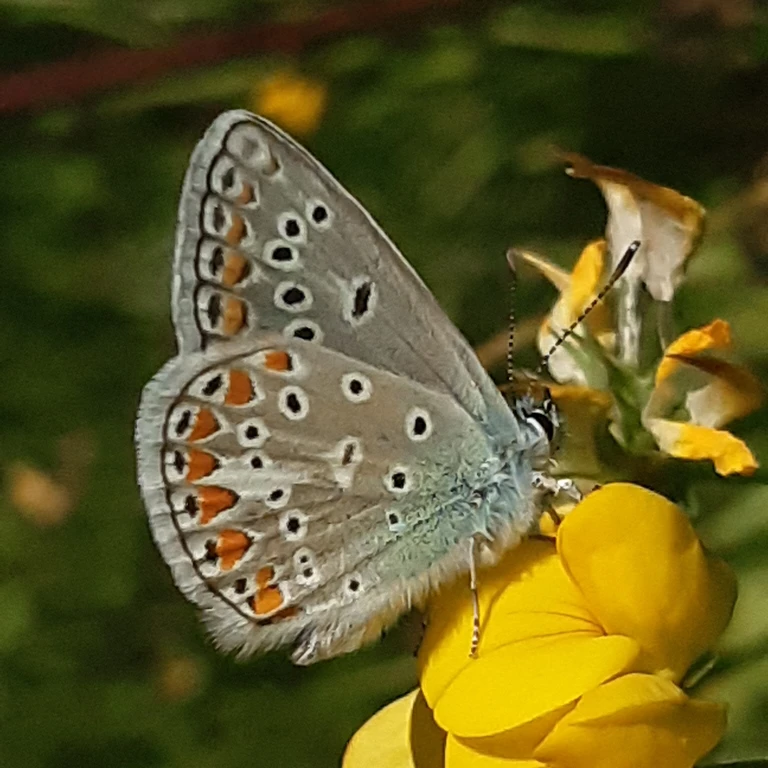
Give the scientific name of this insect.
Polyommatus thersites
